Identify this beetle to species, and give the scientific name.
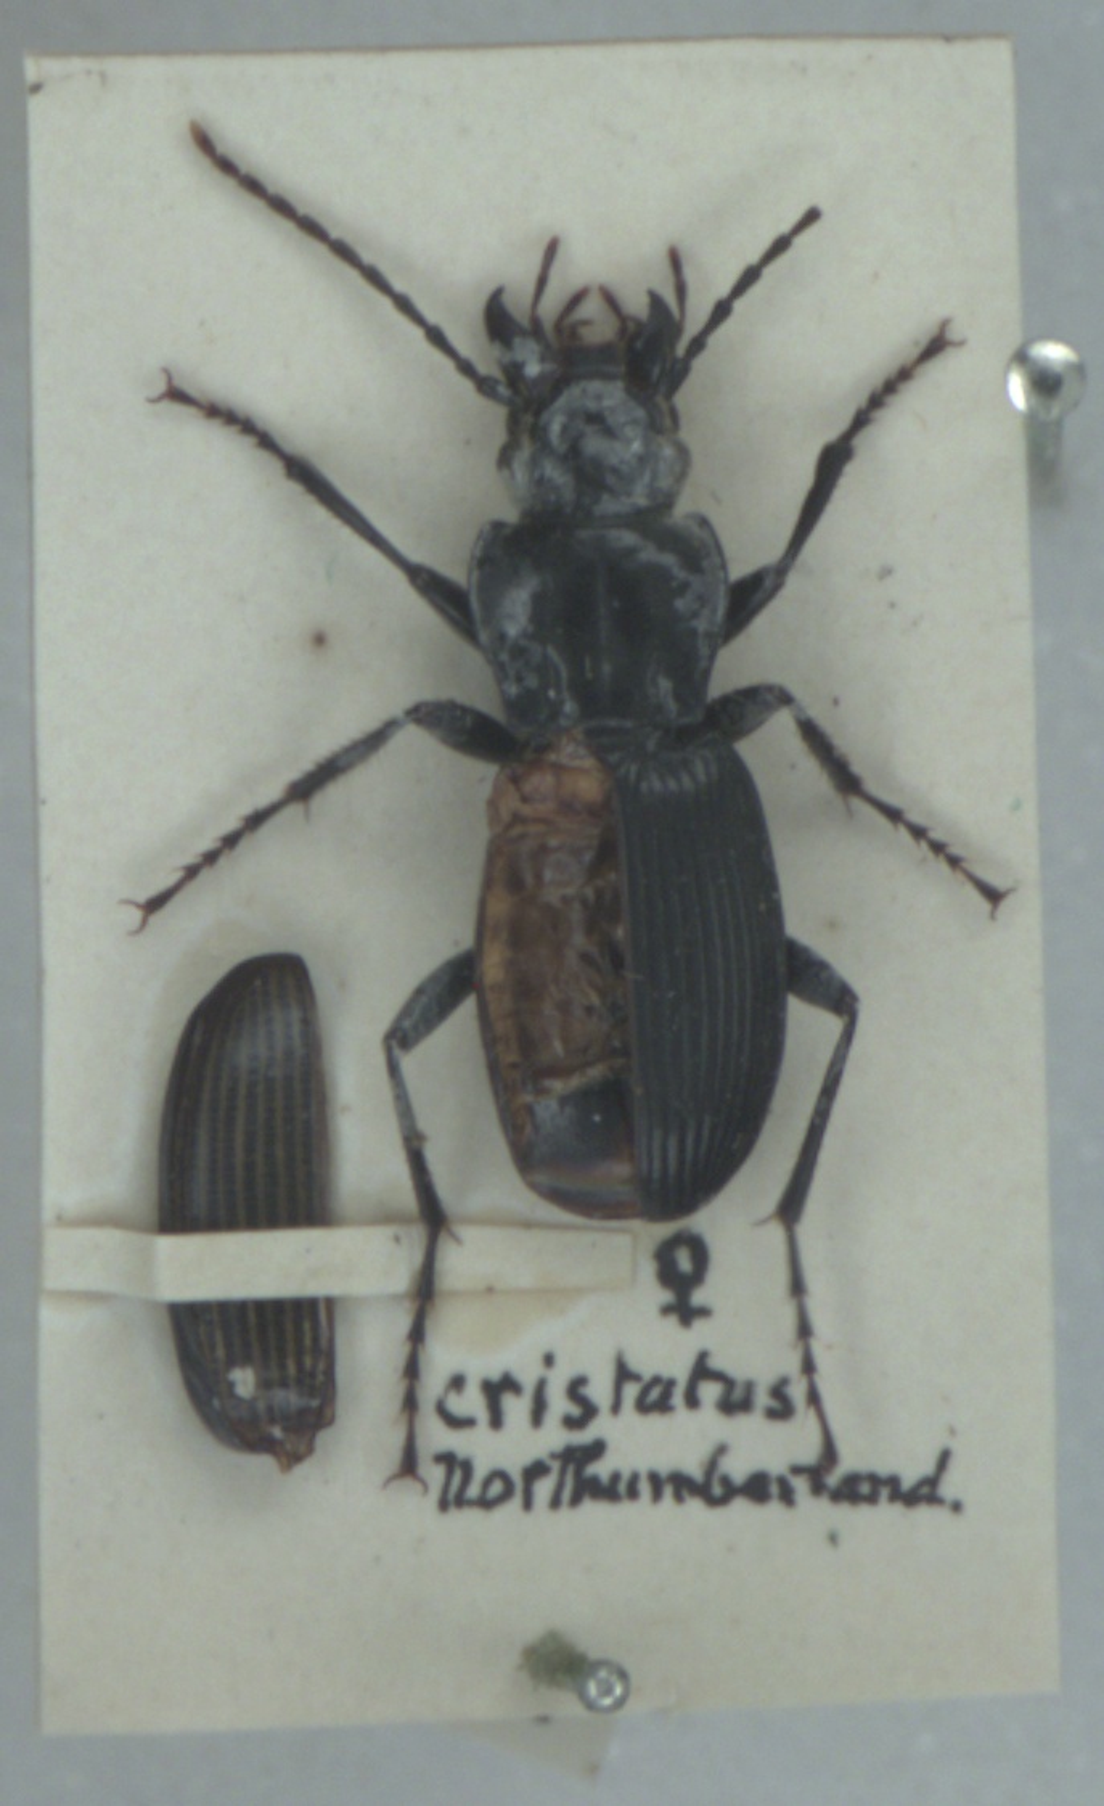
Pterostichus cristatus
